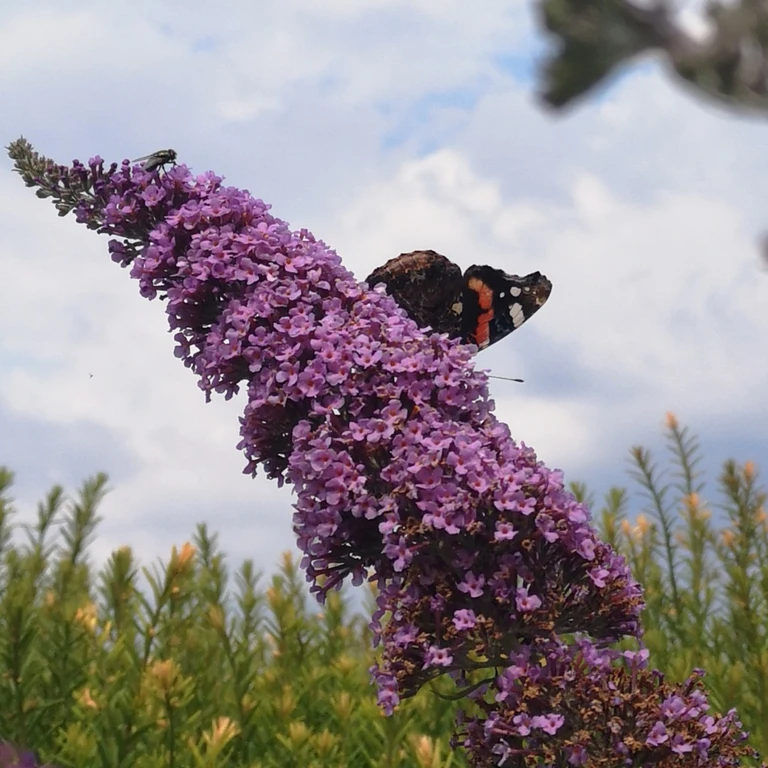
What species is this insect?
Vanessa atalanta
